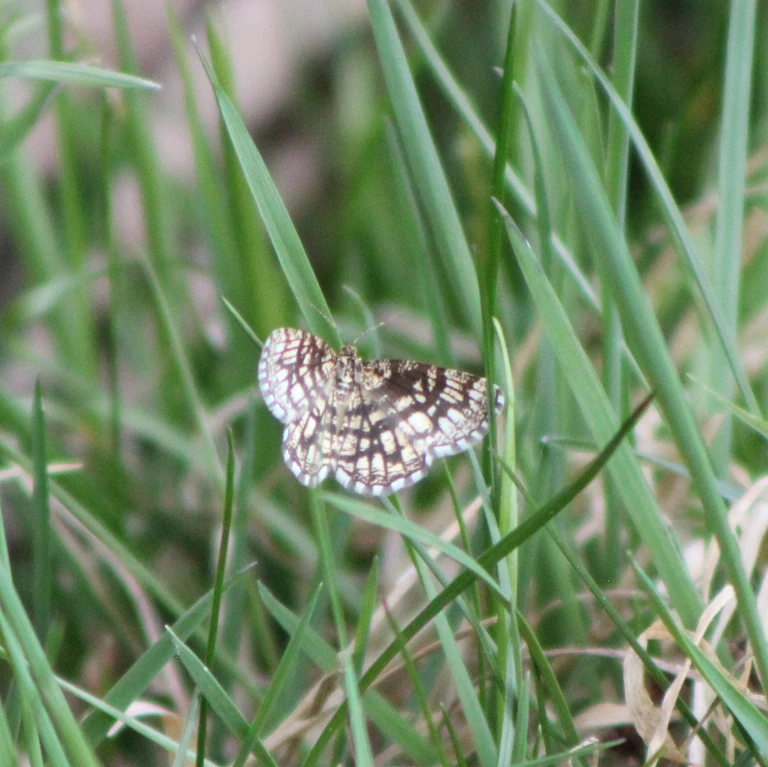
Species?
Chiasmia clathrata
